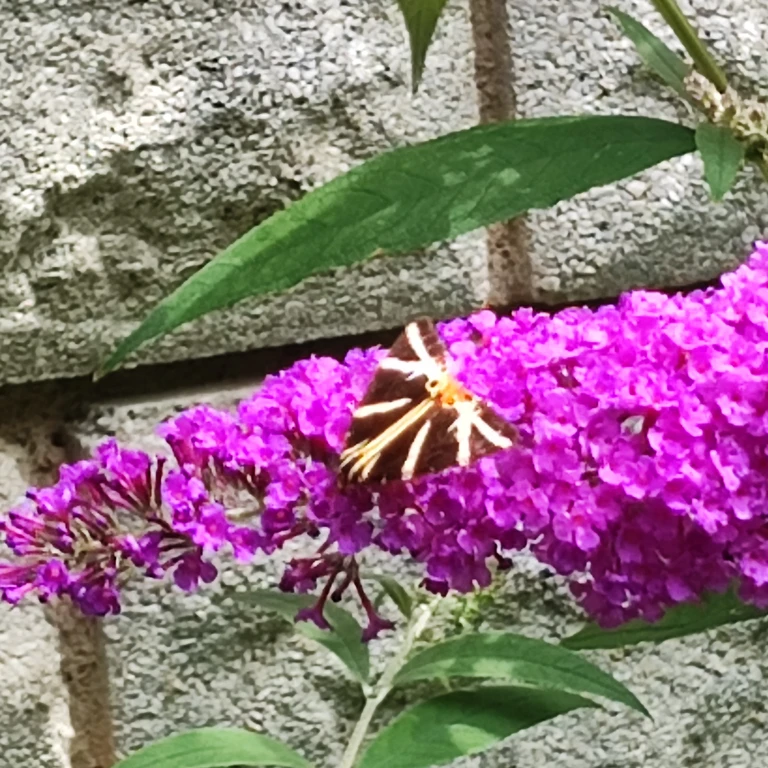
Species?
Euplagia quadripunctaria
